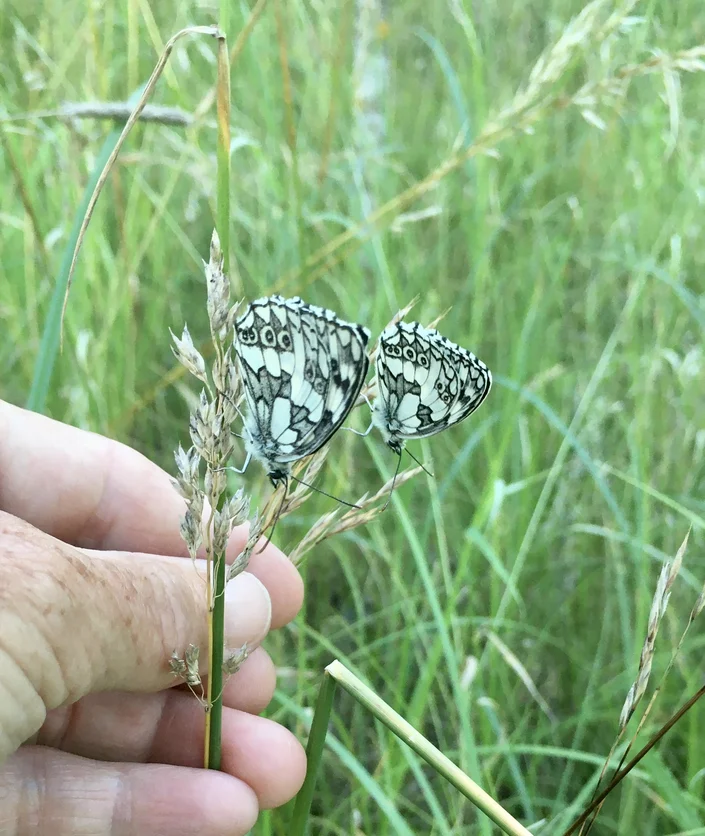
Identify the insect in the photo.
Melanargia galathea
